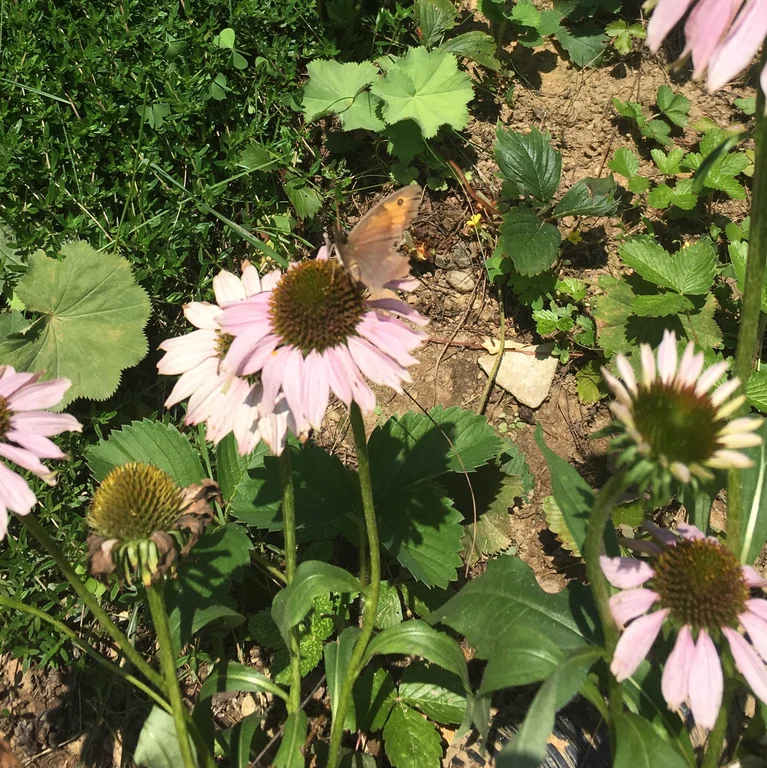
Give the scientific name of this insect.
Maniola jurtina
